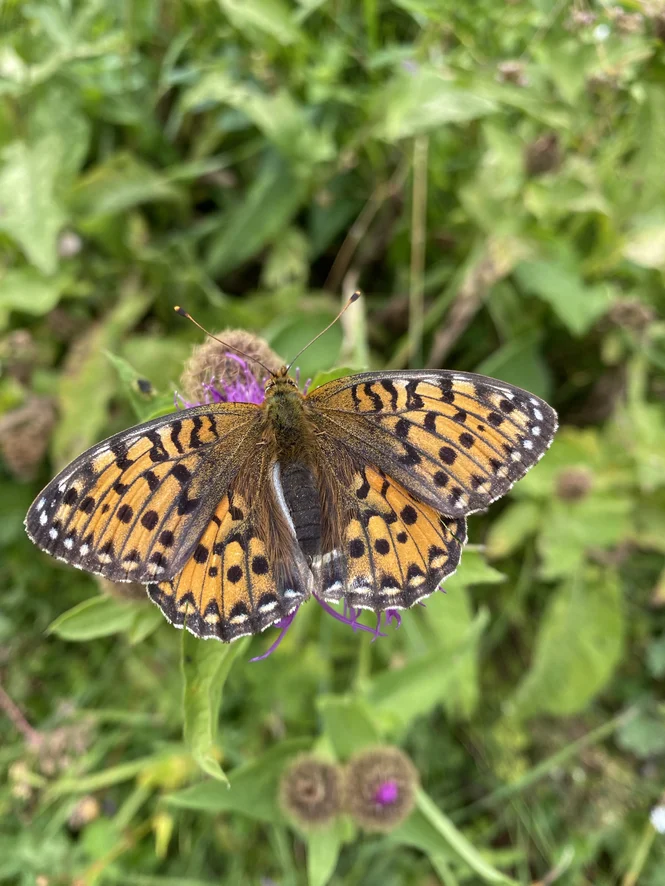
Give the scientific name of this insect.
Speyeria aglaja
